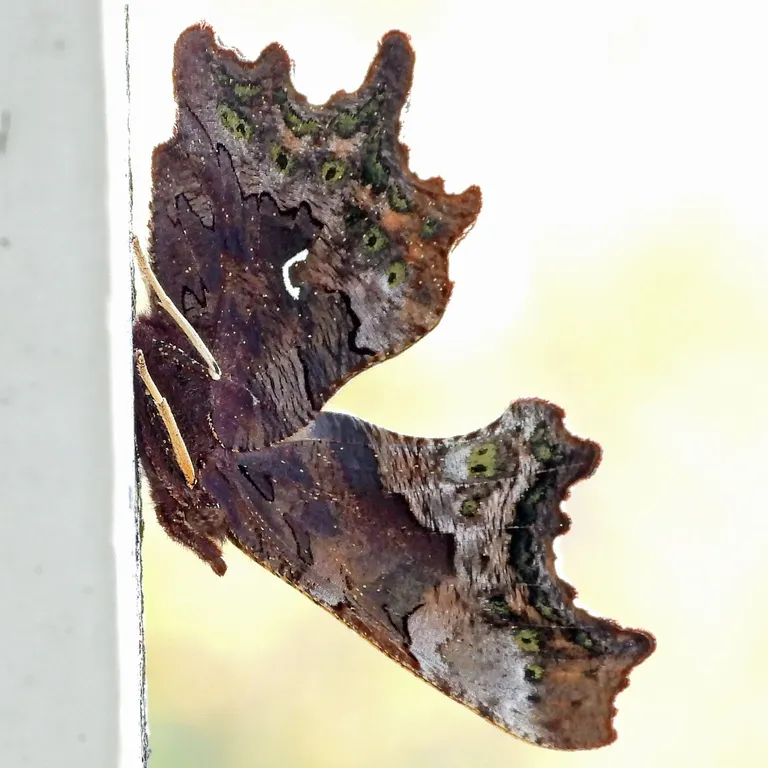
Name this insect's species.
Polygonia c-album
